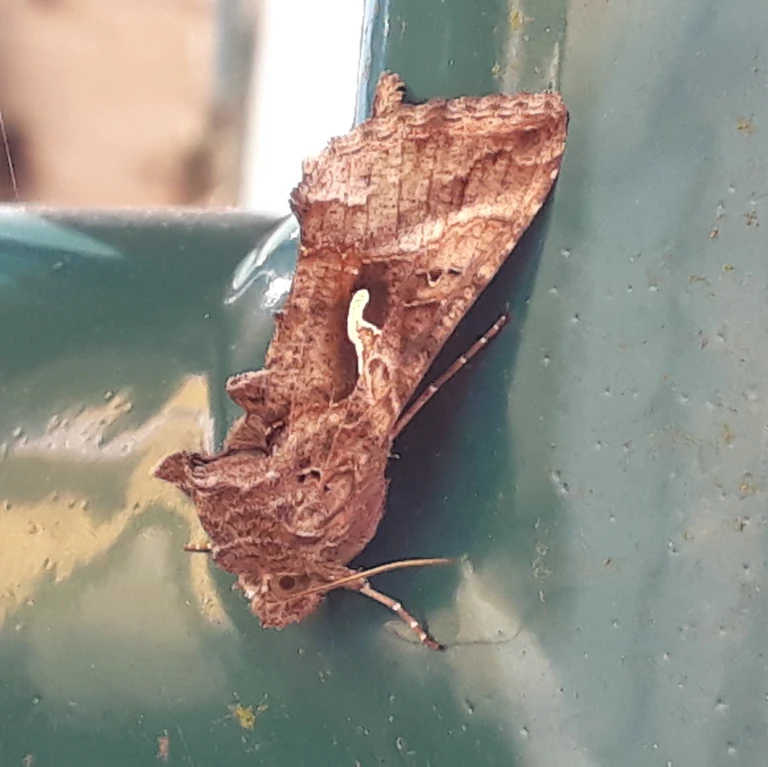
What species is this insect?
Autographa gamma
